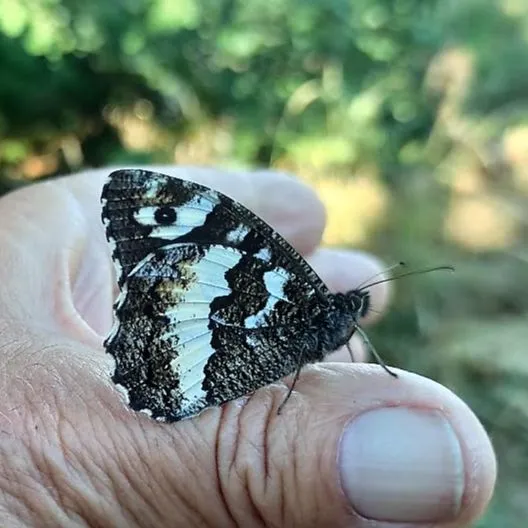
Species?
Brintesia circe
